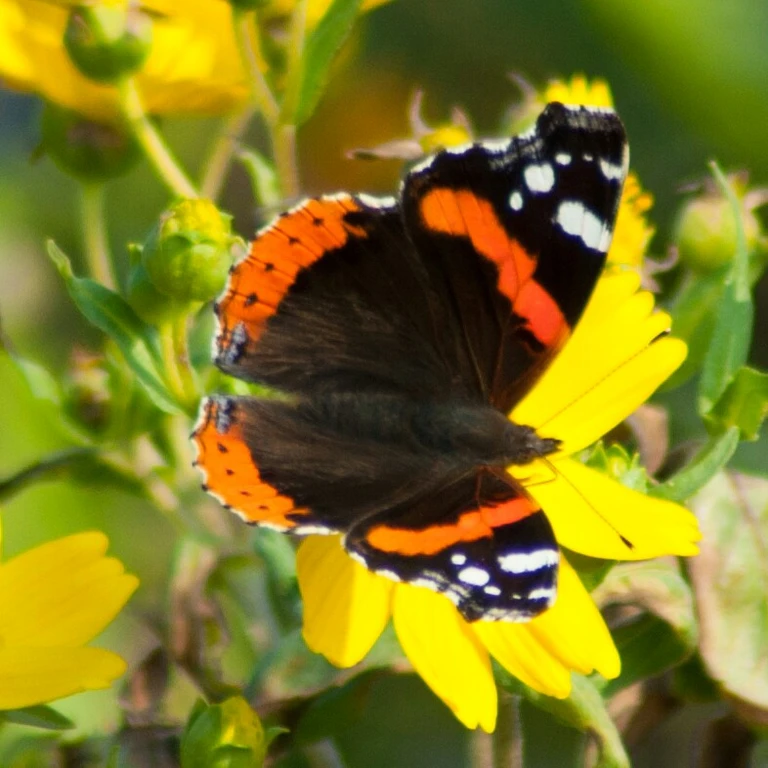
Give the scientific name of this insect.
Vanessa atalanta
